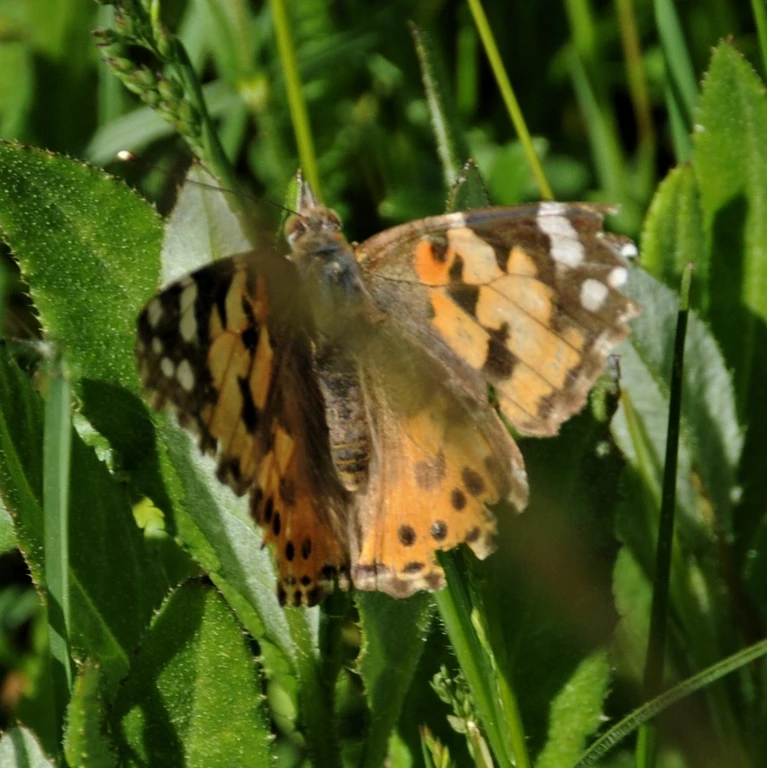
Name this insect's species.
Vanessa cardui
